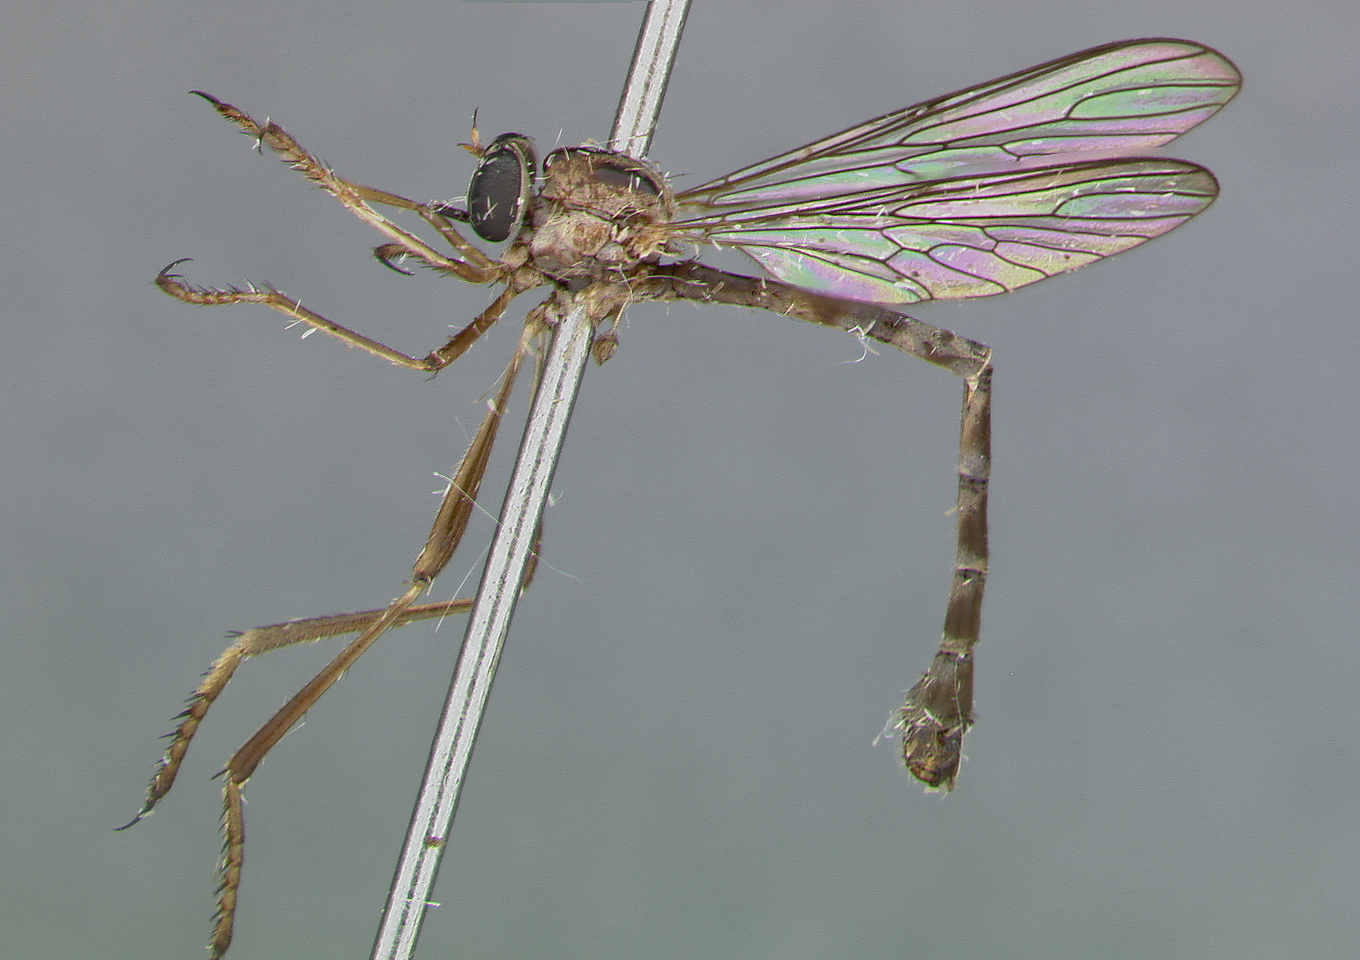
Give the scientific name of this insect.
Euscelidia lucioides
